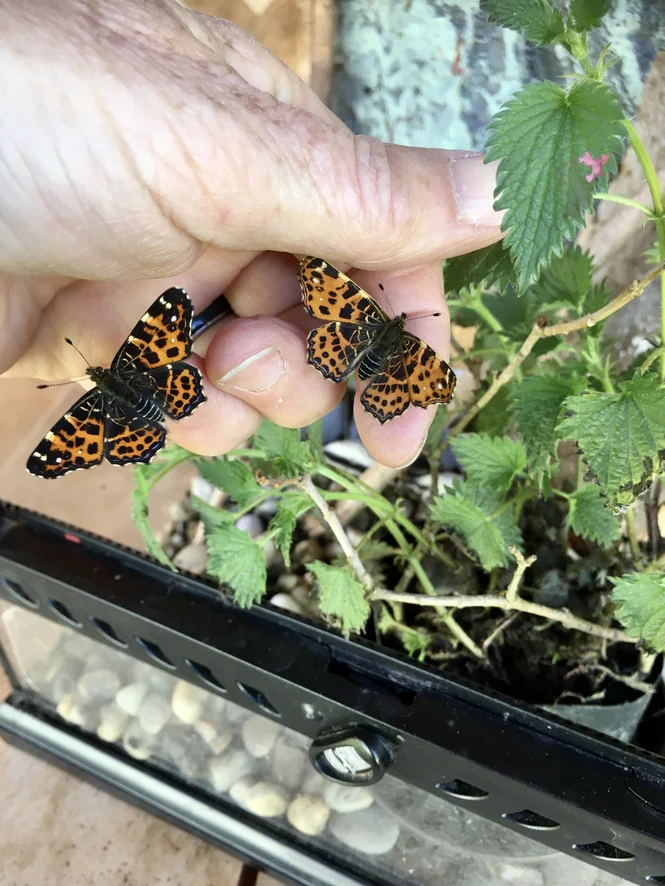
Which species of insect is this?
Araschnia levana
